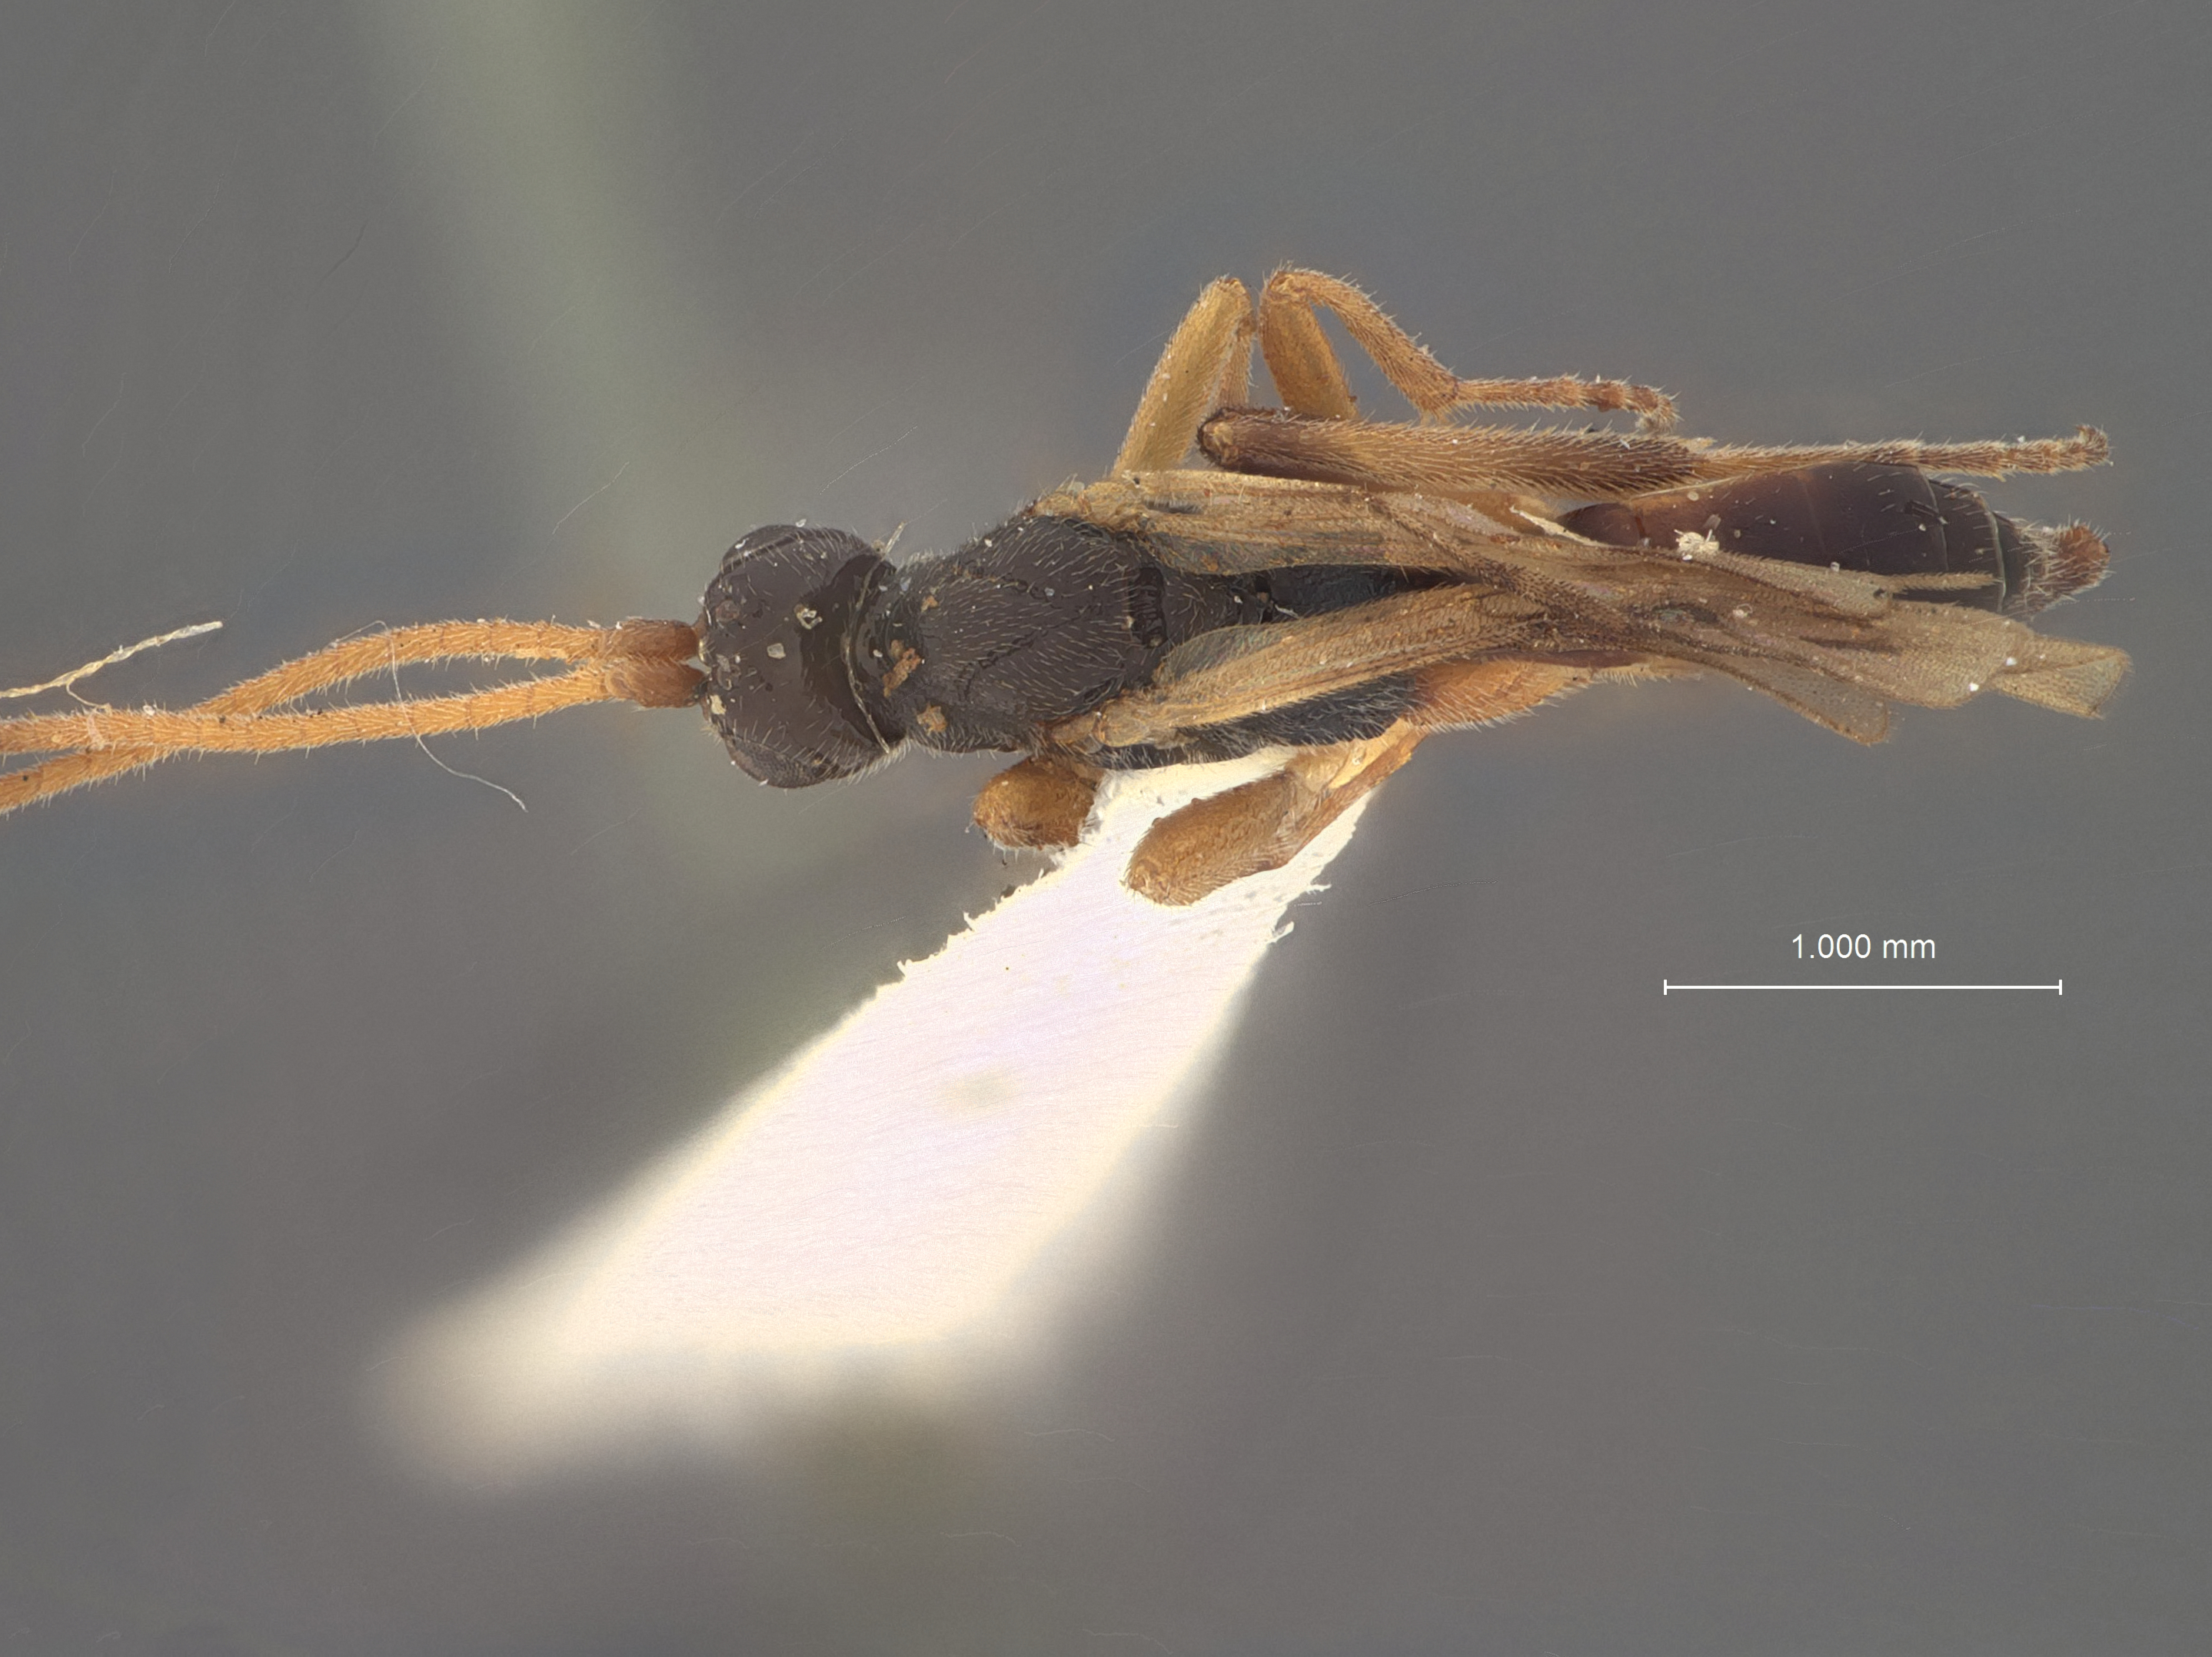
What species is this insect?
Orgilus intermedius
